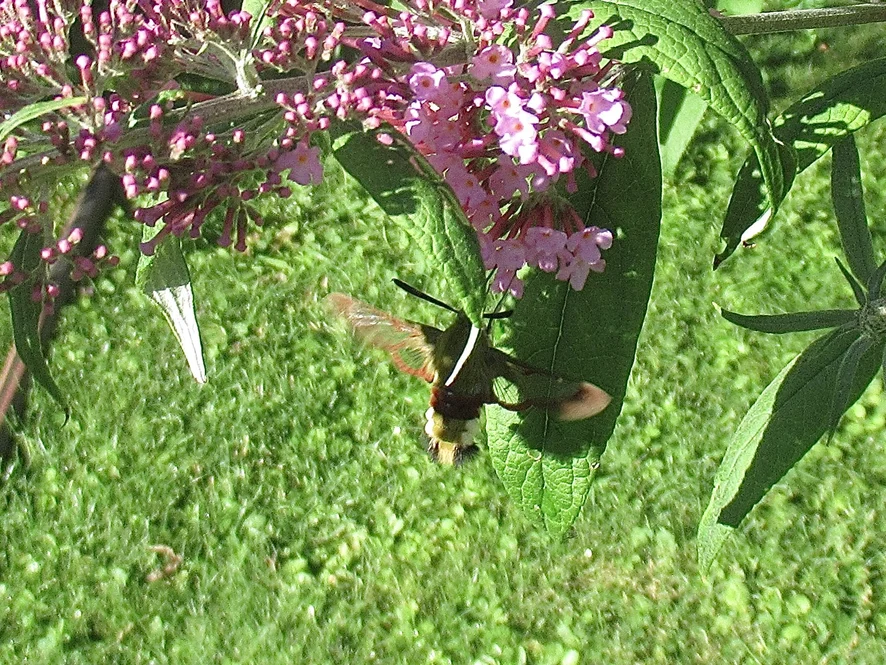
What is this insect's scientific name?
Hemaris fuciformis
